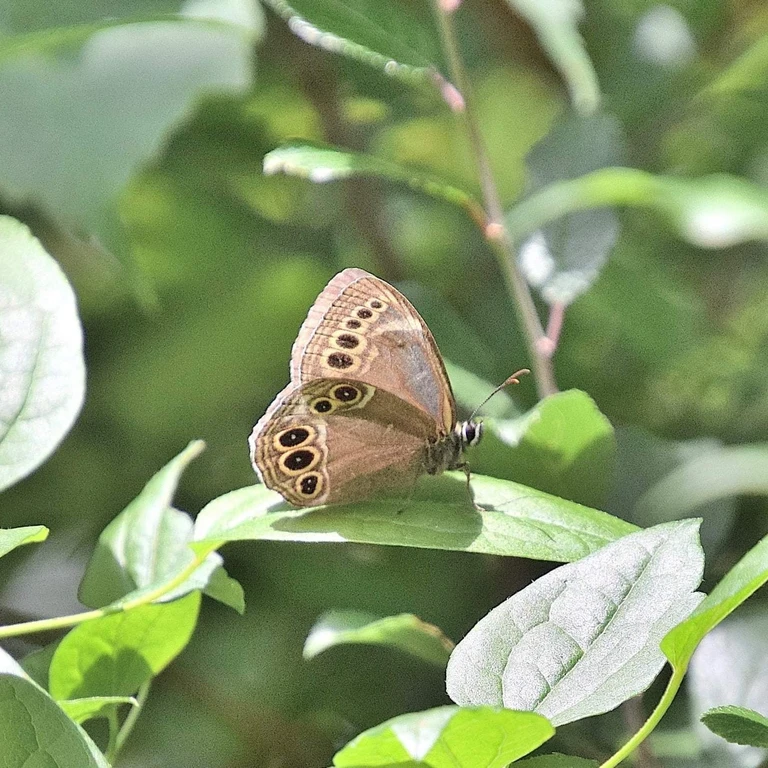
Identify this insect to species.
Lopinga achine (also Pararge achine)
